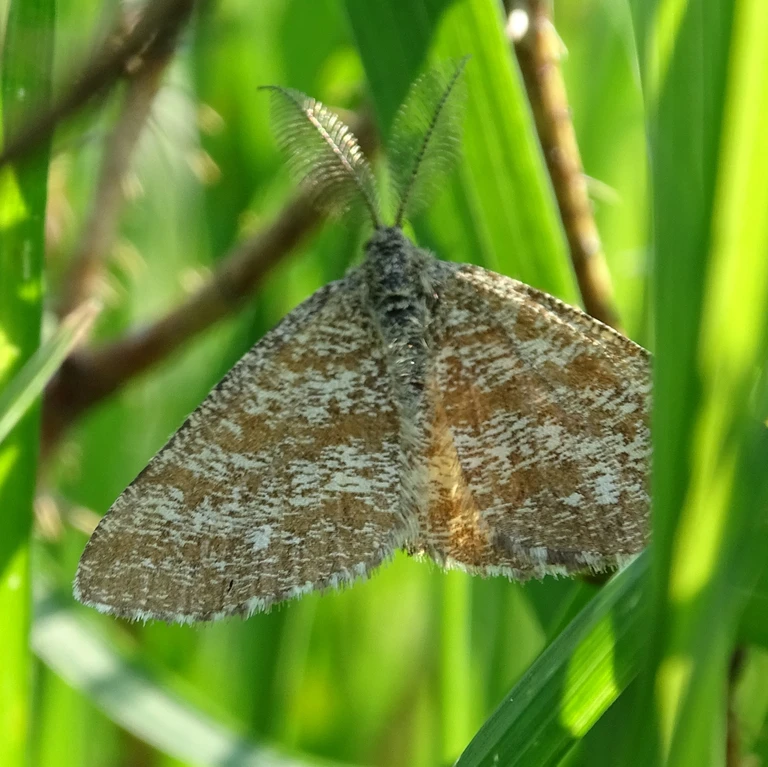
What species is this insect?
Ematurga atomaria
